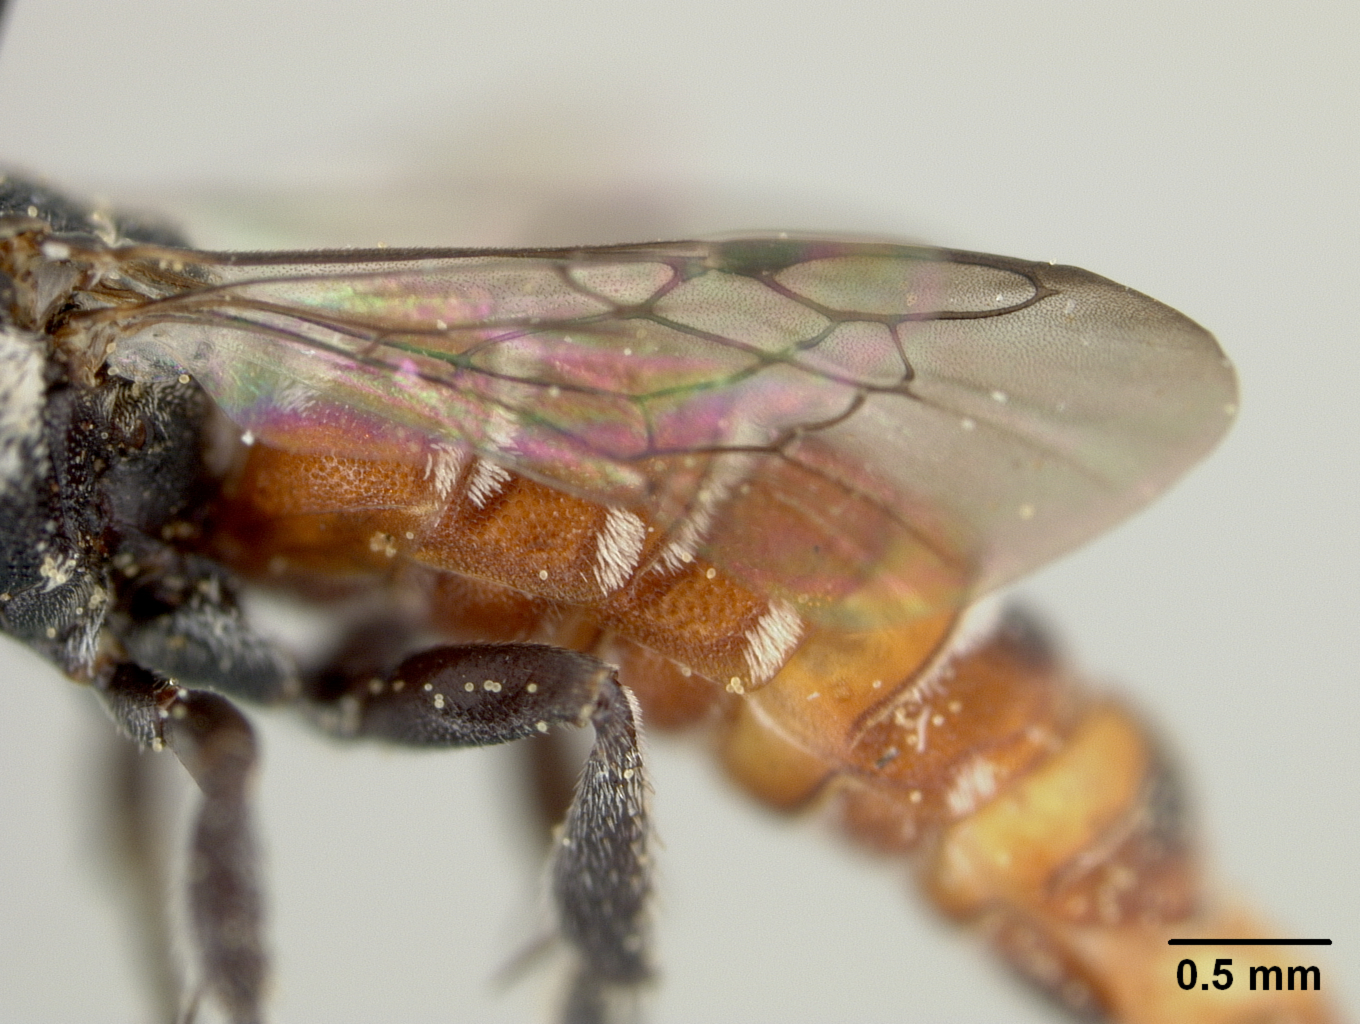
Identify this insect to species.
Holcopasites ruthae
